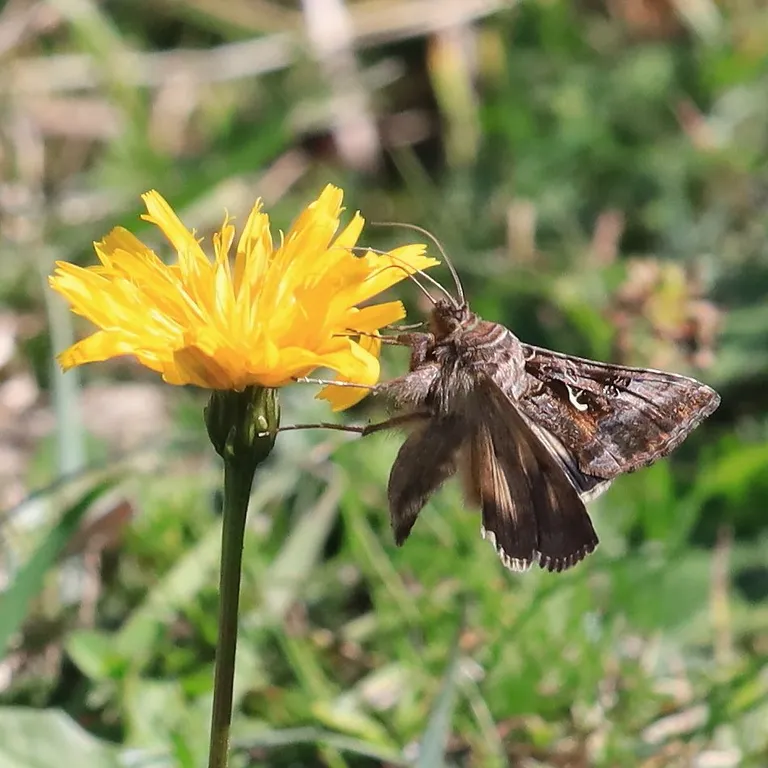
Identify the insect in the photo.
Autographa gamma
